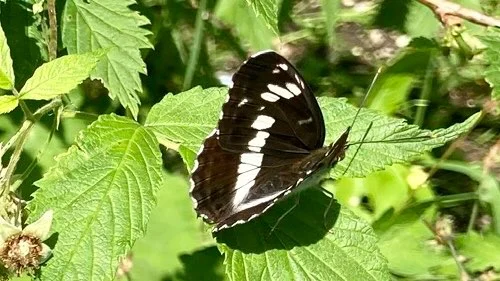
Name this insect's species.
Limenitis camilla (also Ladoga camilla)
